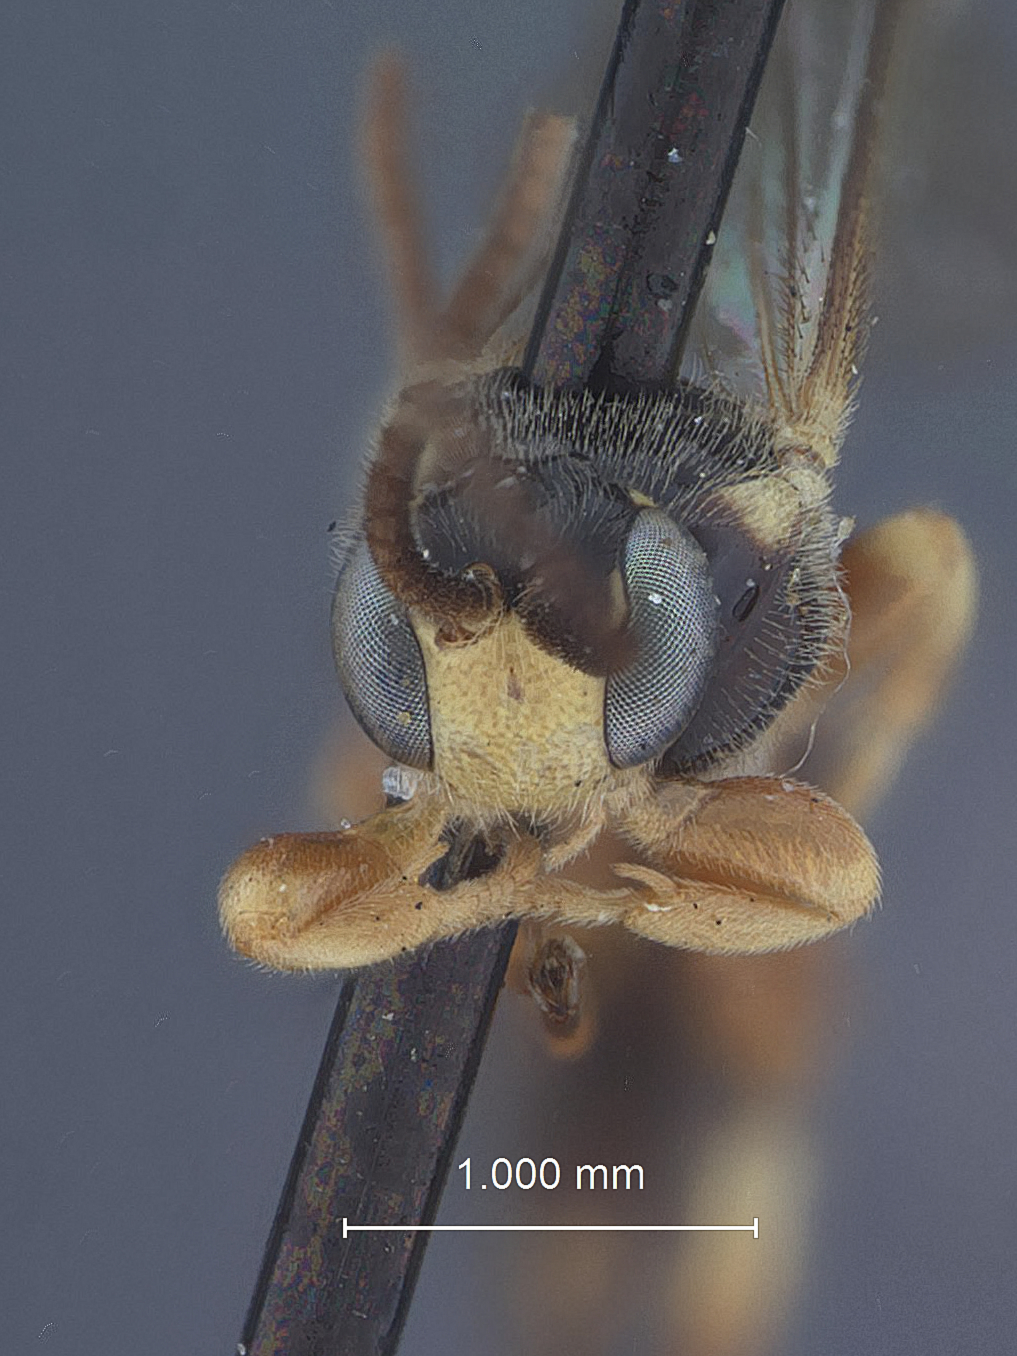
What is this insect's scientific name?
Exochus peroniae
